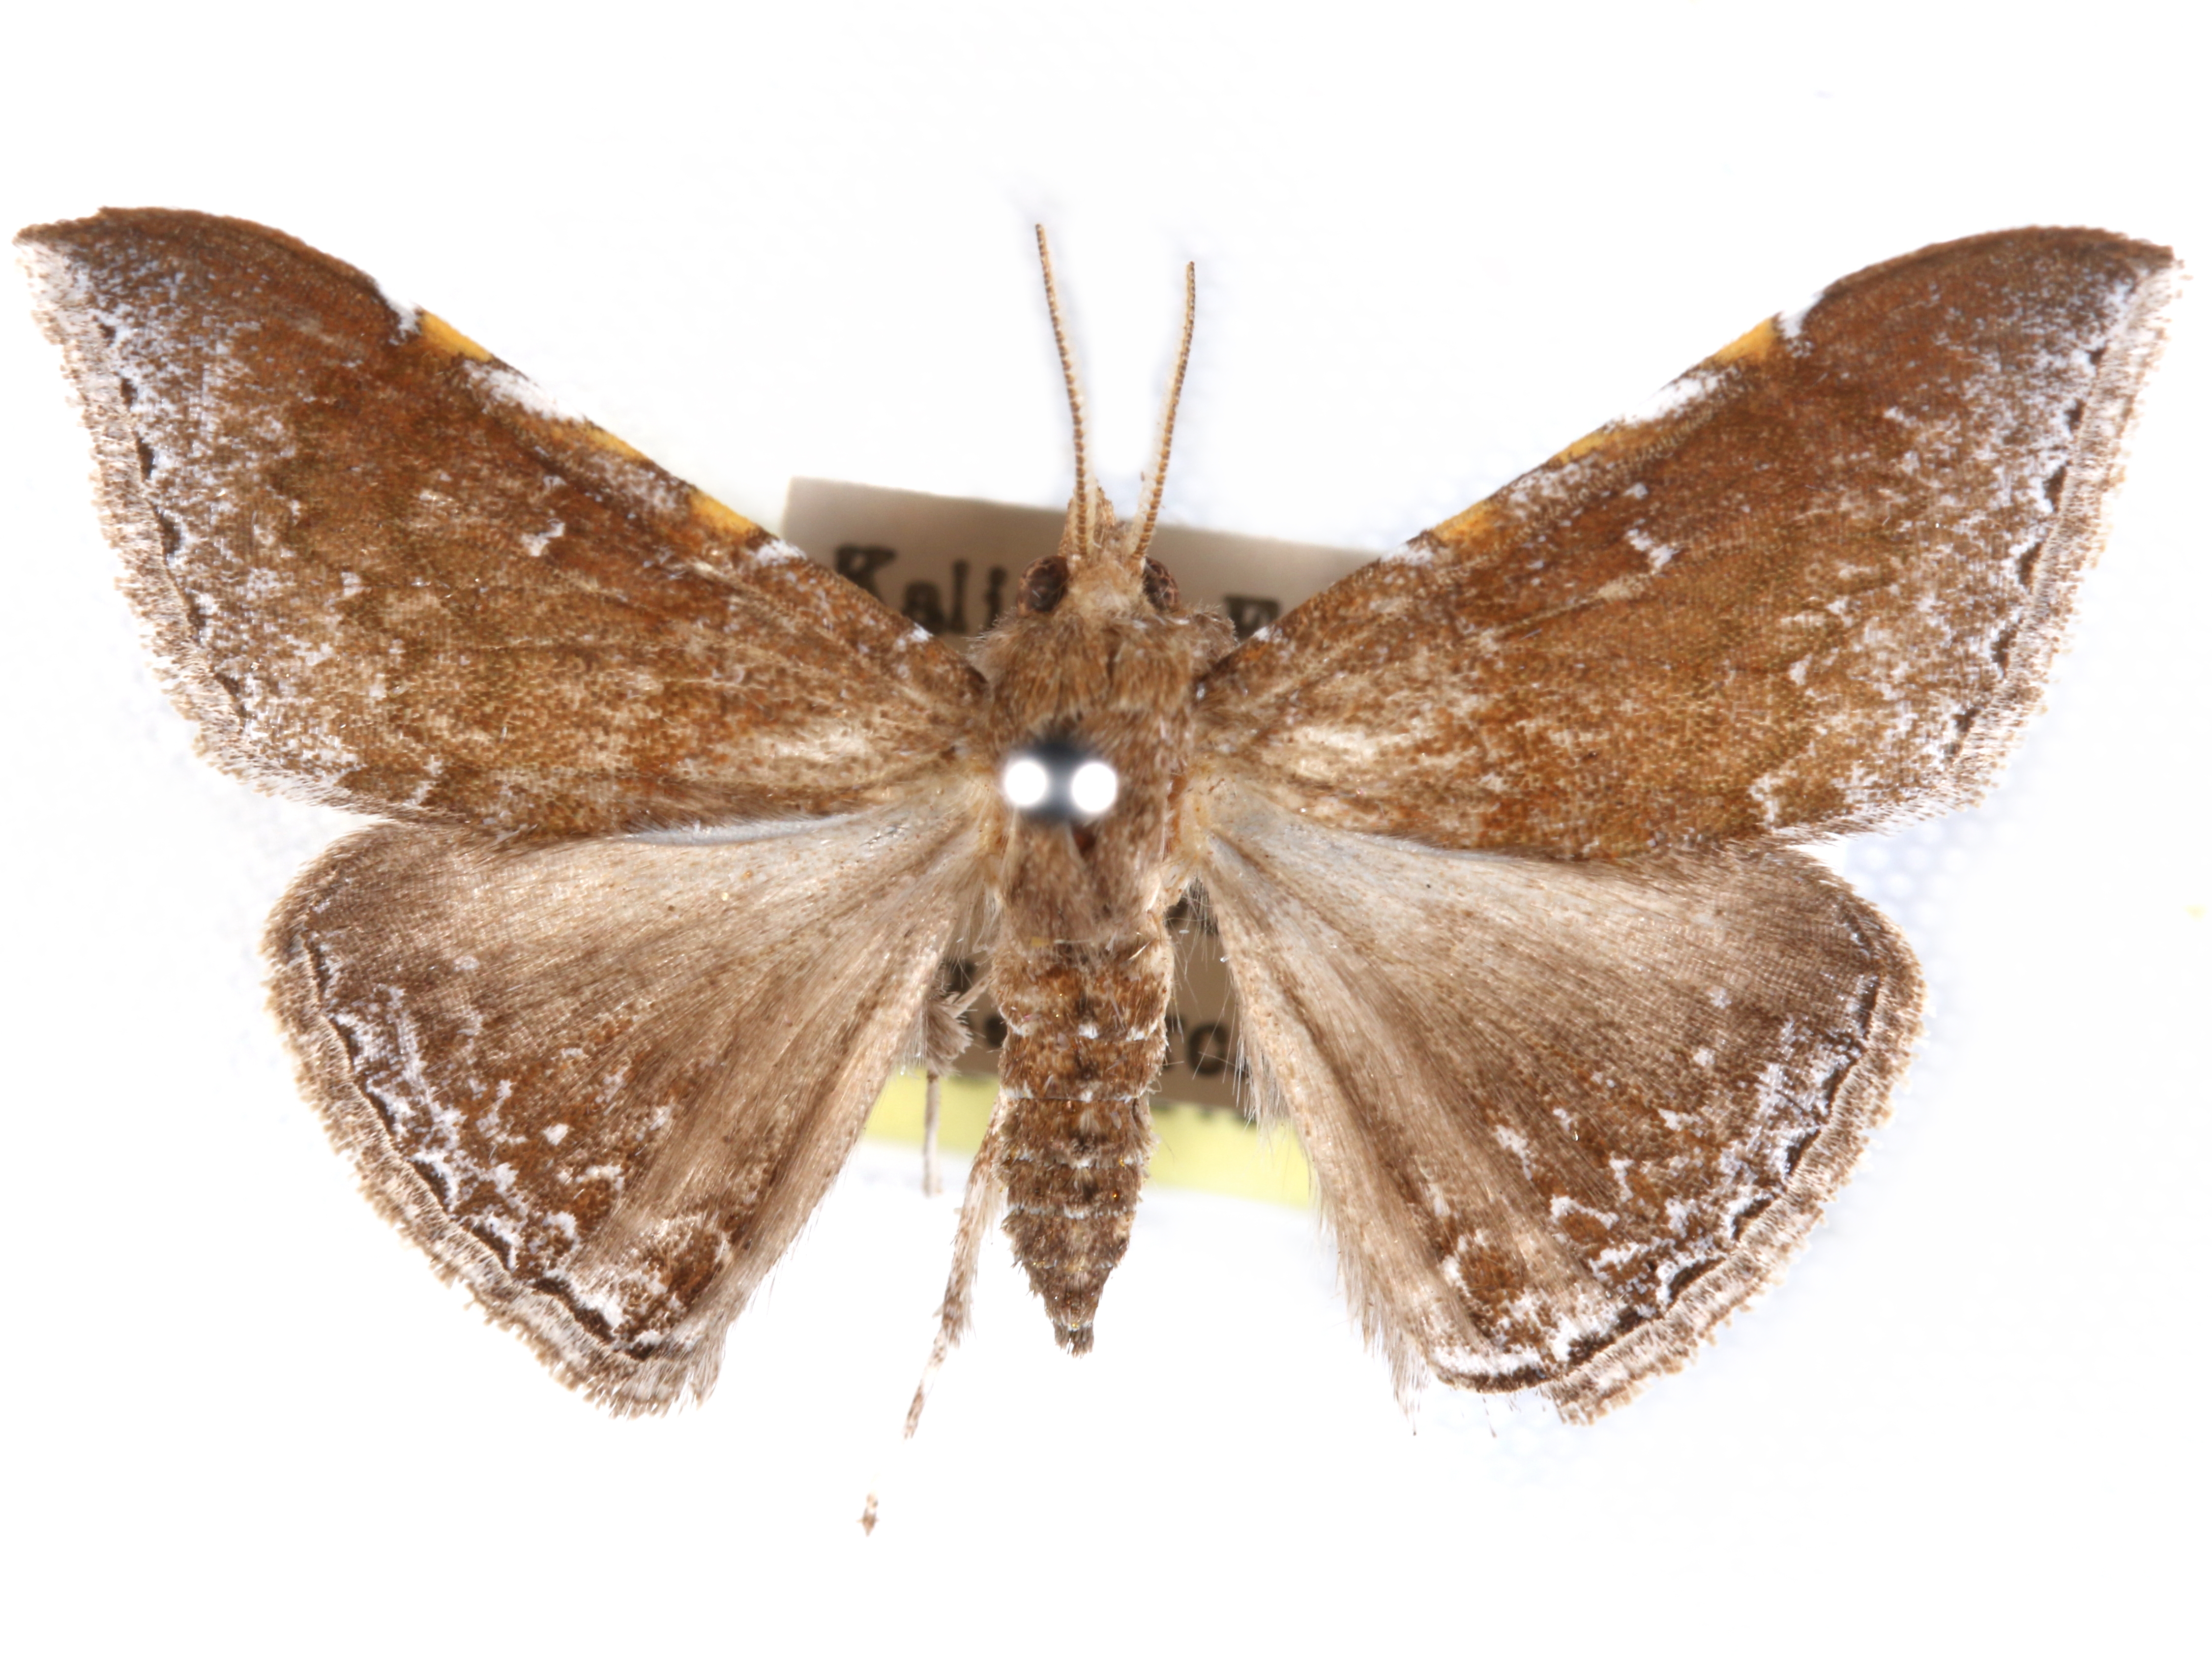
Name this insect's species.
Euippodes euprepes
